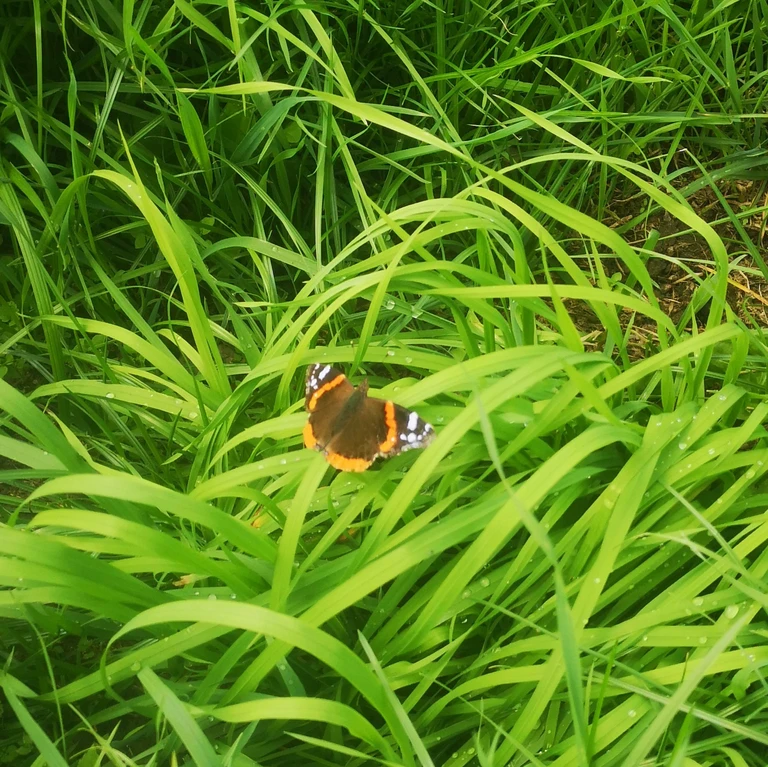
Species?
Vanessa atalanta
